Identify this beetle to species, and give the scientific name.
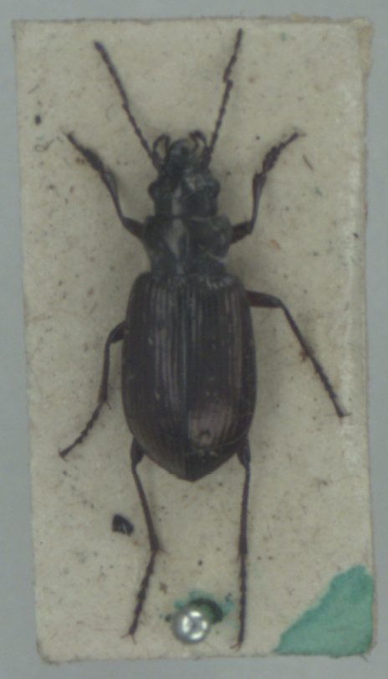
Pelophila borealis
